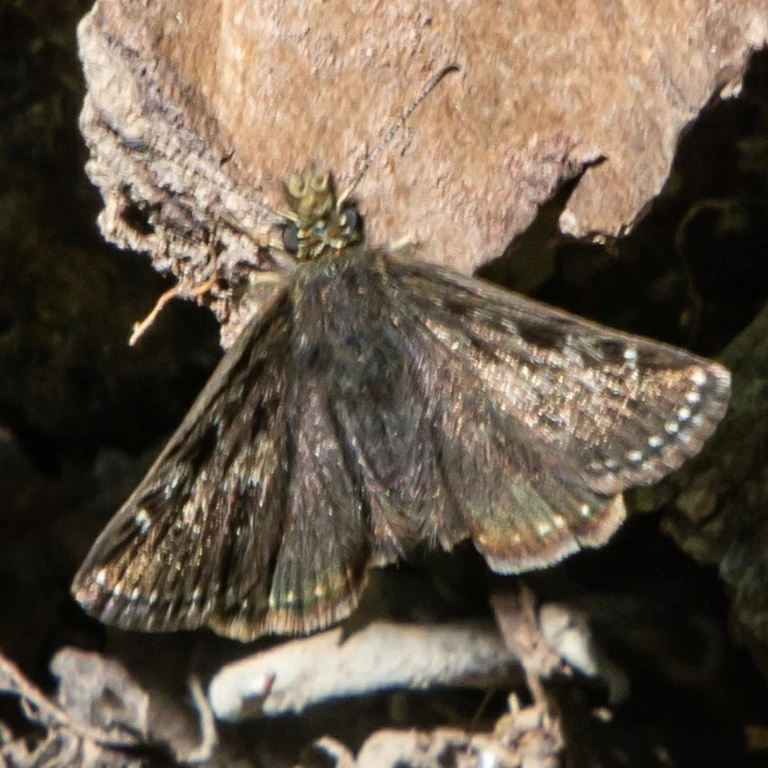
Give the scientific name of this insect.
Erynnis tages
